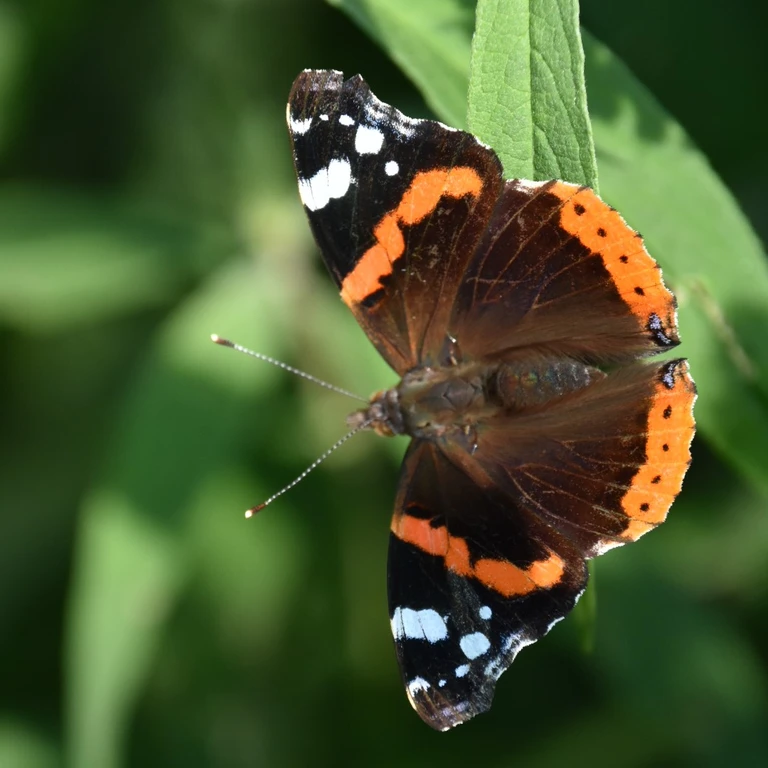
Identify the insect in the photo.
Vanessa atalanta
